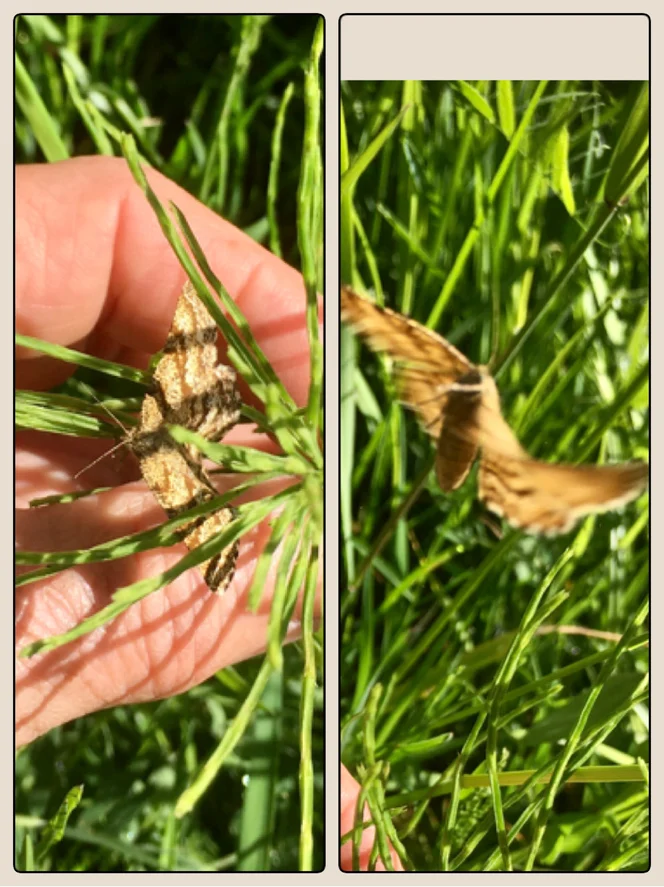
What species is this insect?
Ematurga atomaria
